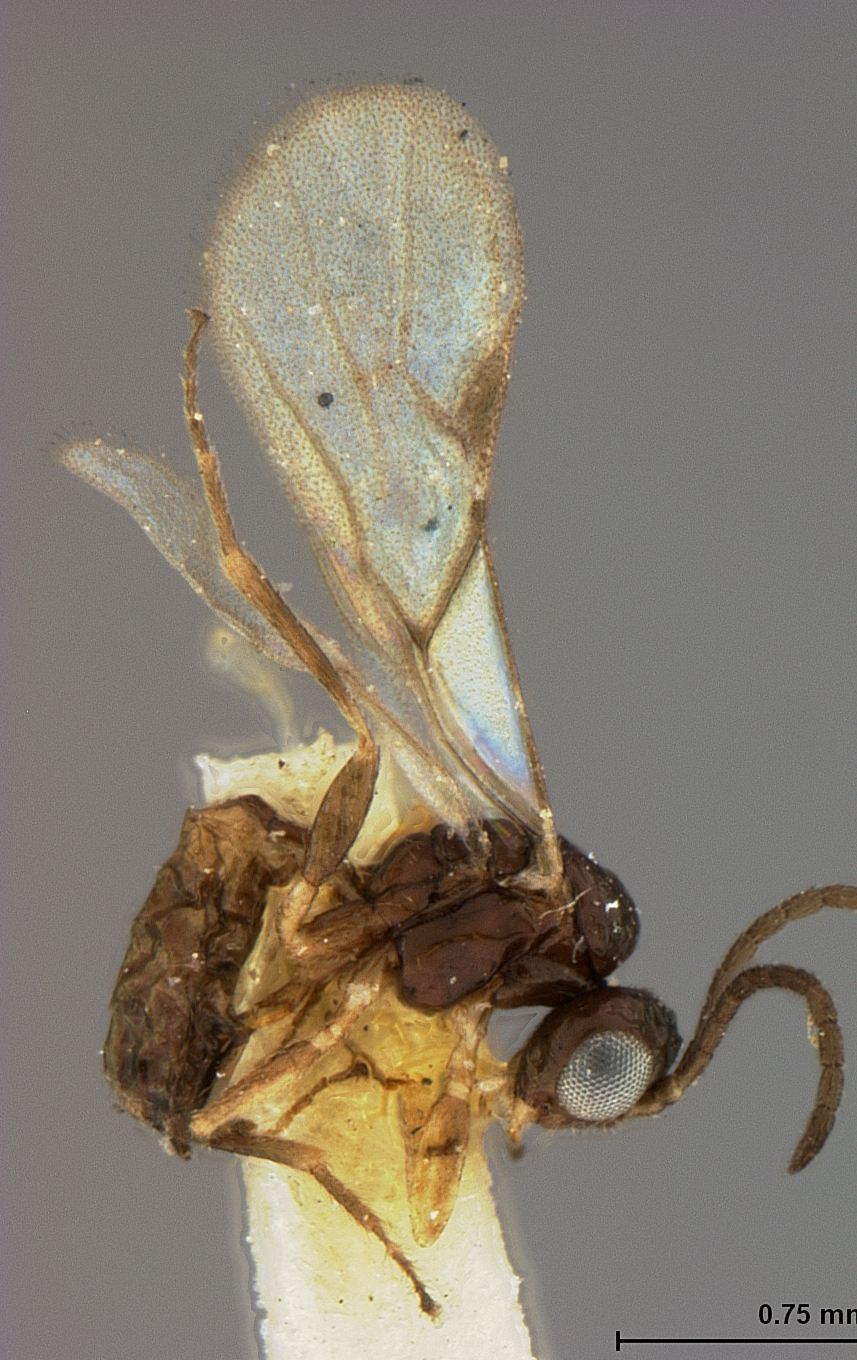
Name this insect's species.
Lysiphlebus cucurbitaphidis
